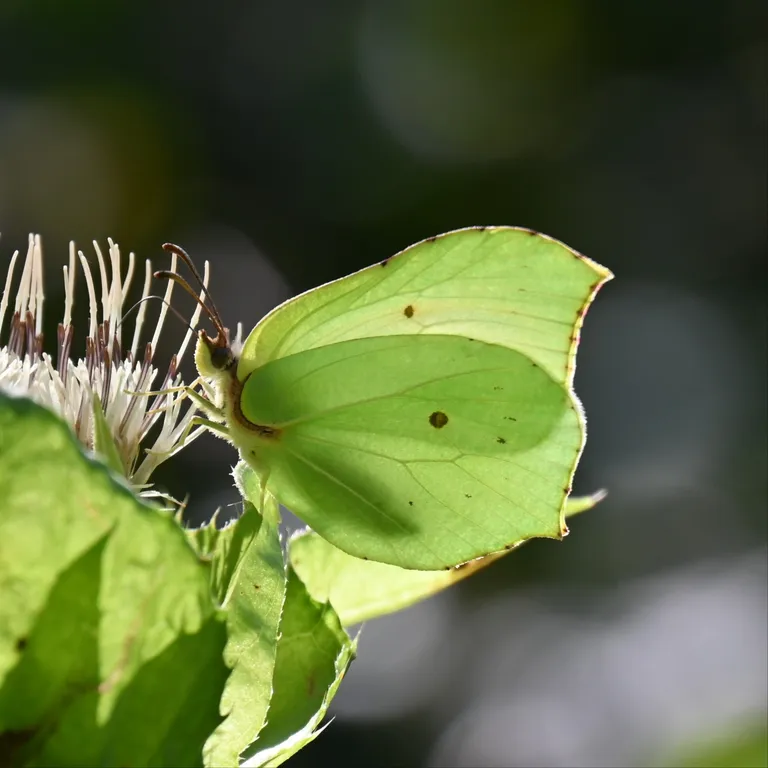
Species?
Gonepteryx rhamni
